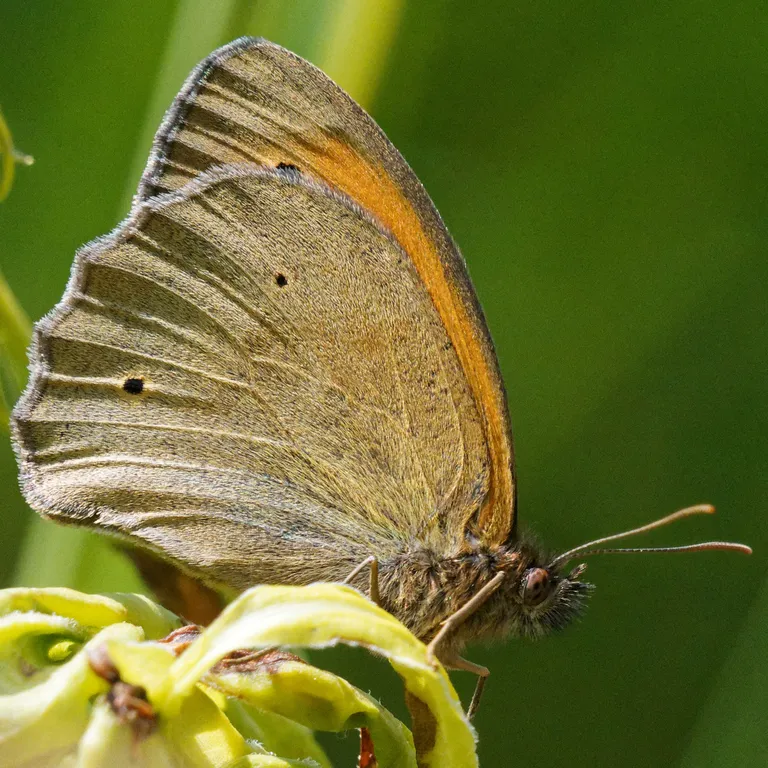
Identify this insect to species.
Maniola jurtina
